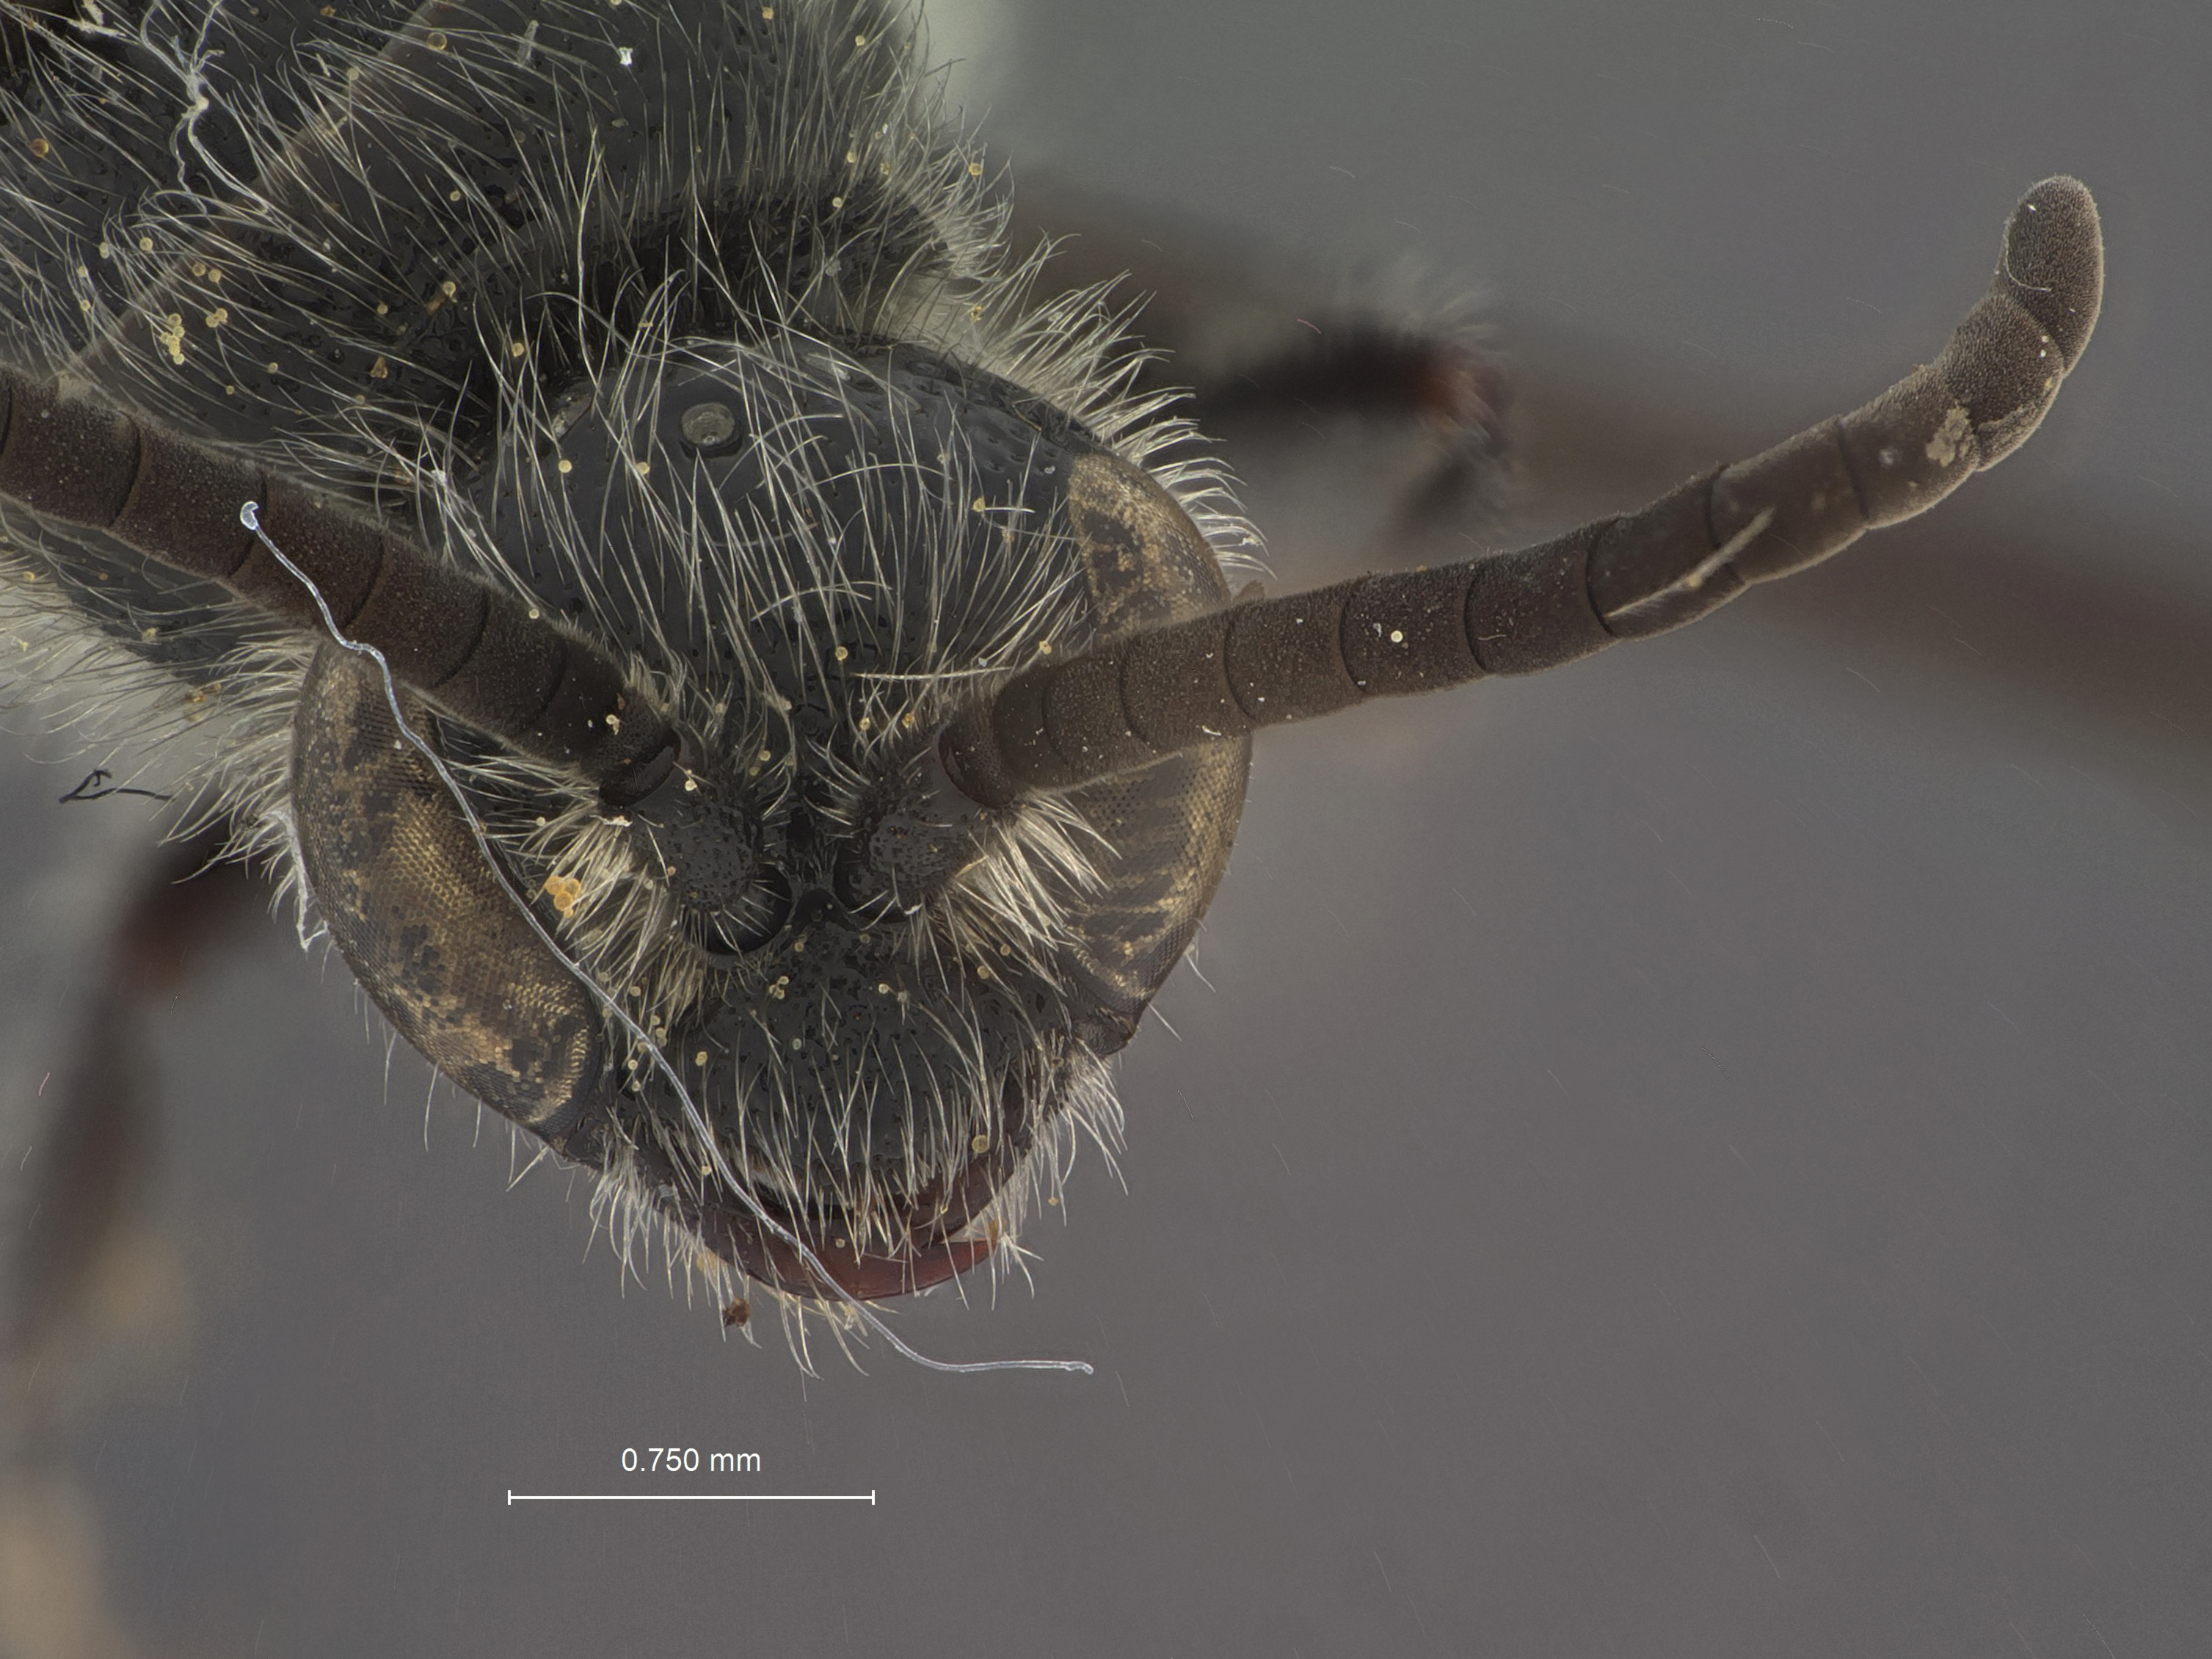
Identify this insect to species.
Paratiphia lagosae
